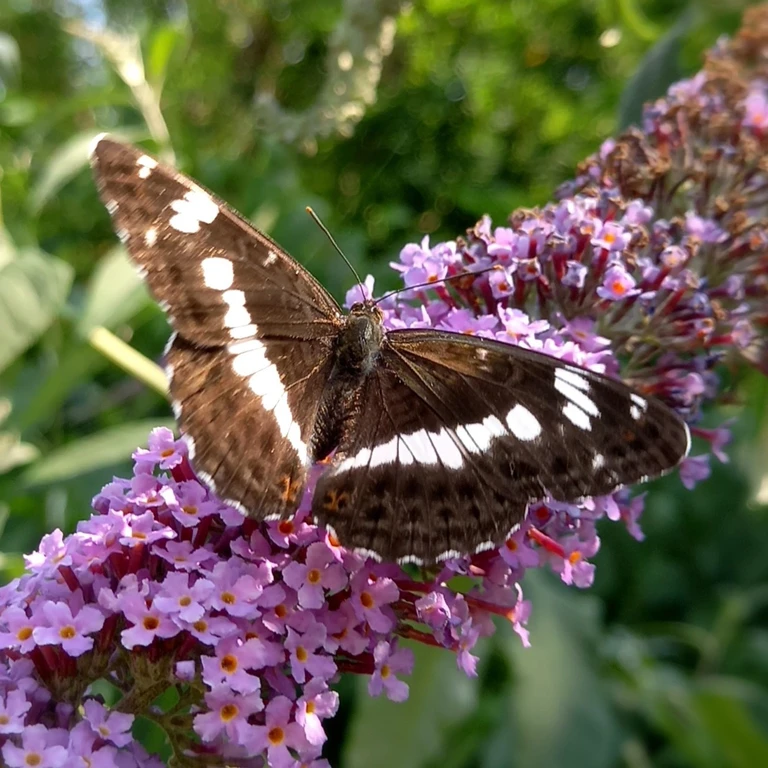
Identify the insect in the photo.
Limenitis camilla (also Ladoga camilla)
